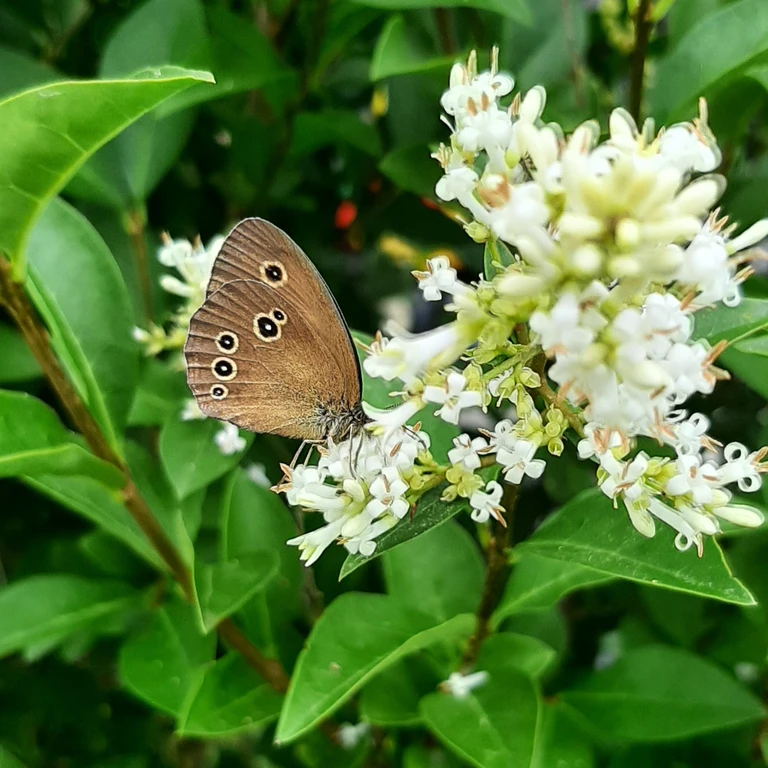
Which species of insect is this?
Aphantopus hyperantus
